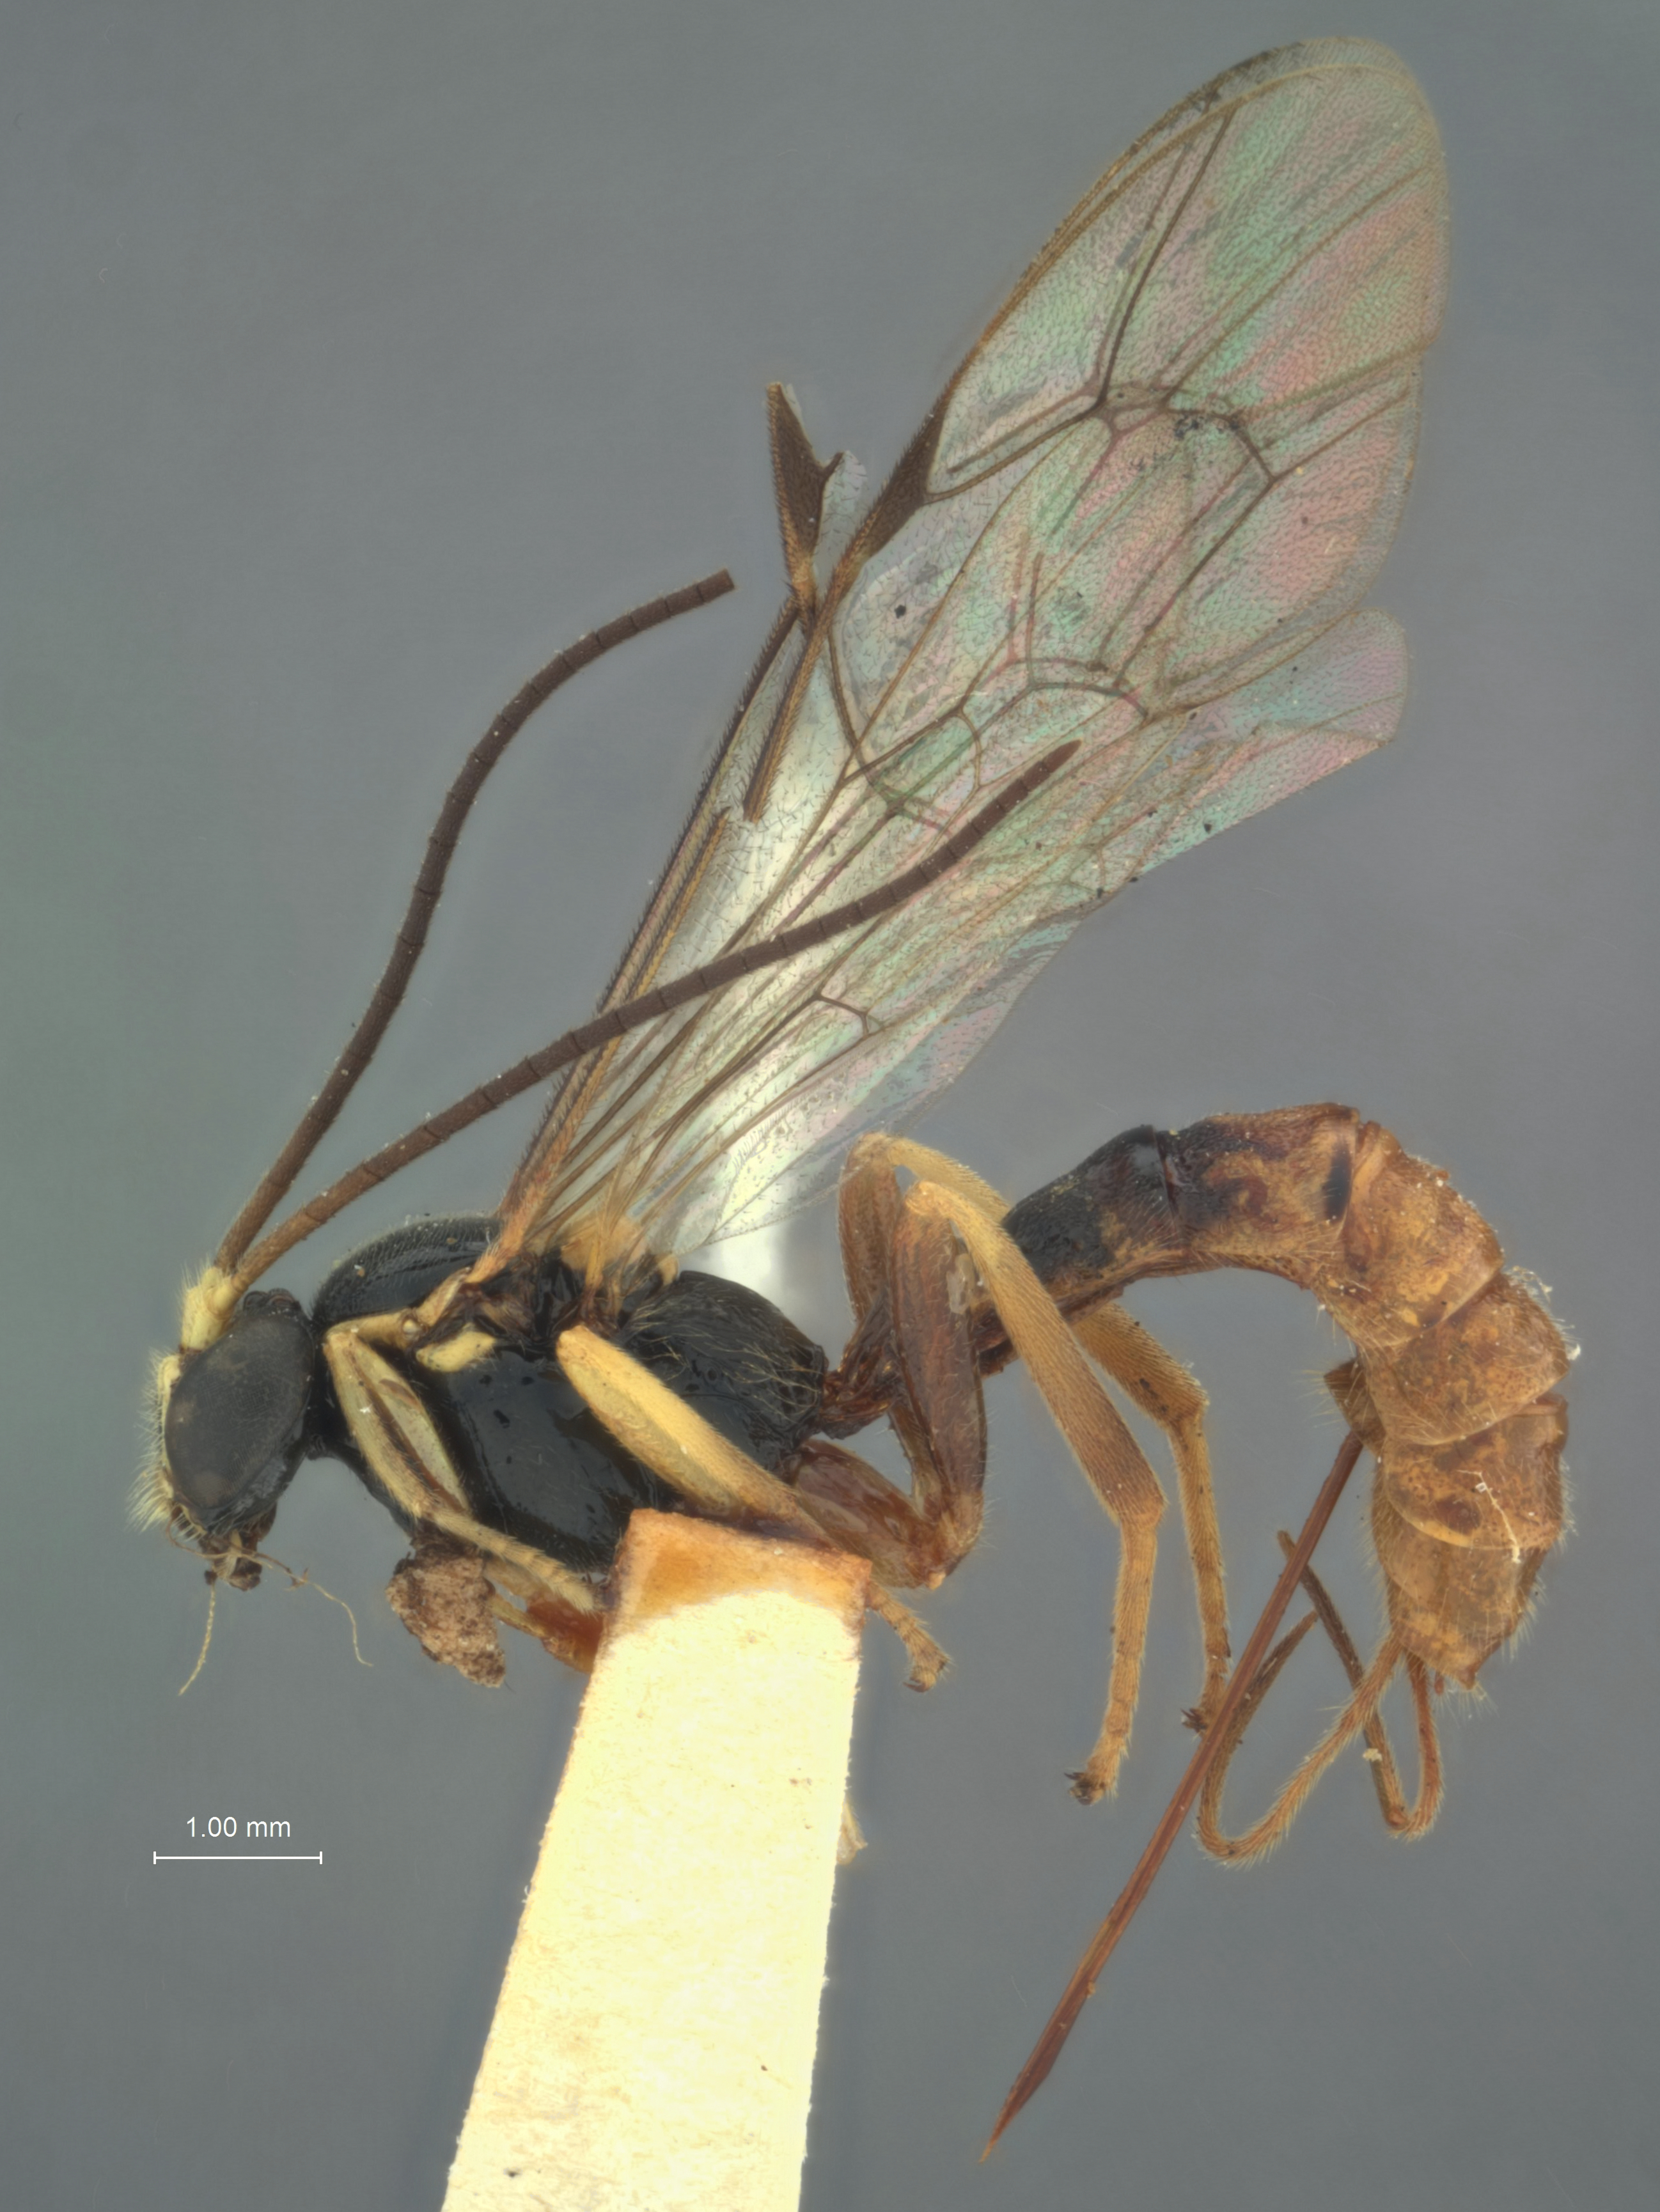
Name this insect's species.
Acropimpla facinotata
